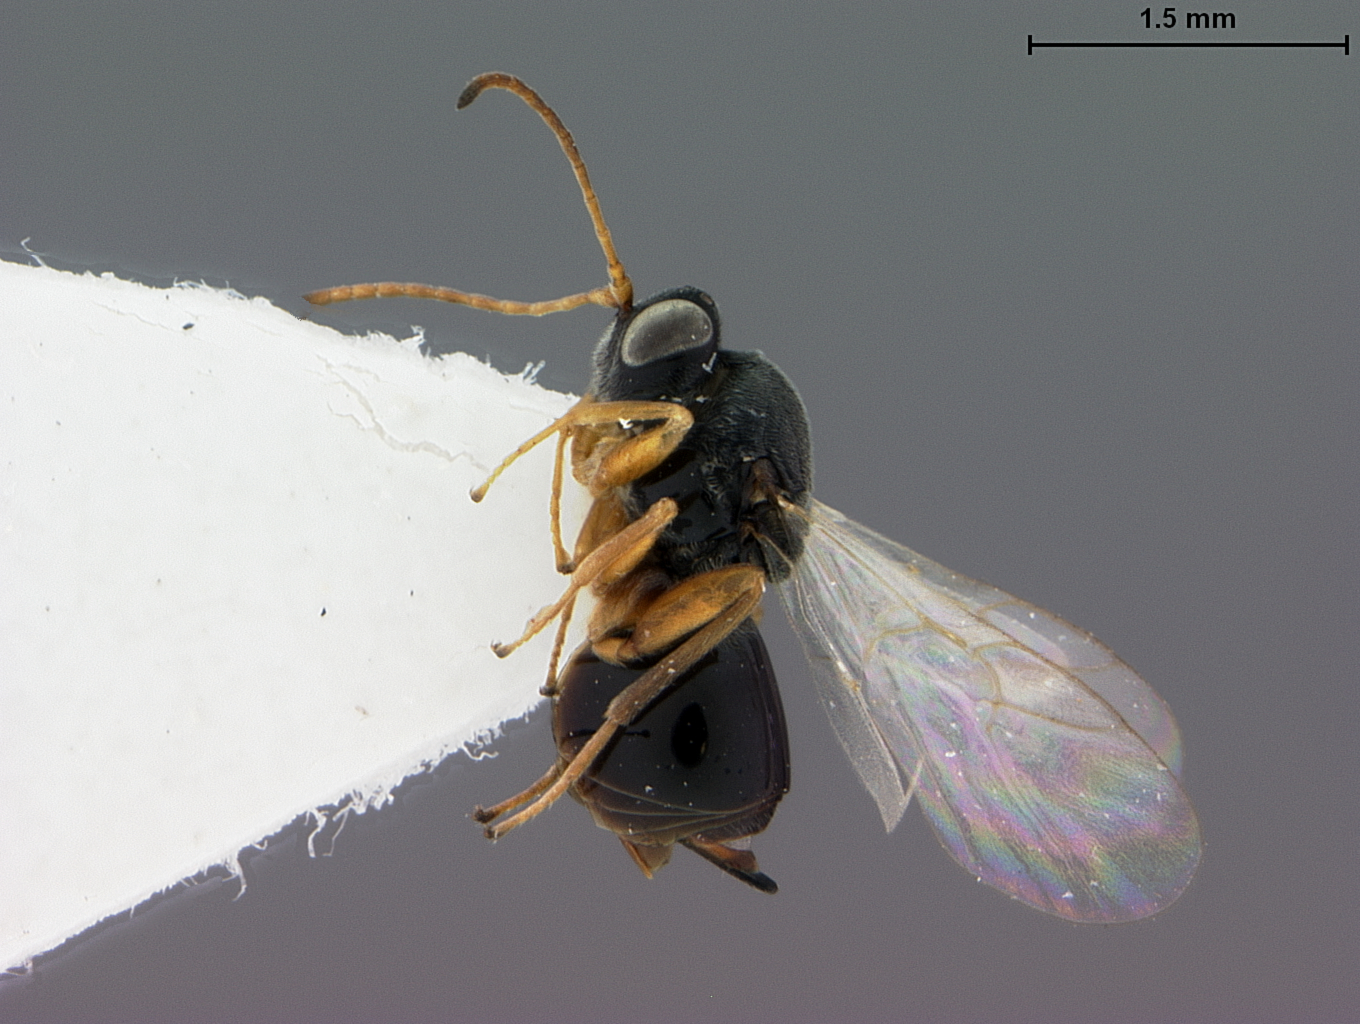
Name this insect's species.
Ceroptres cornigera
